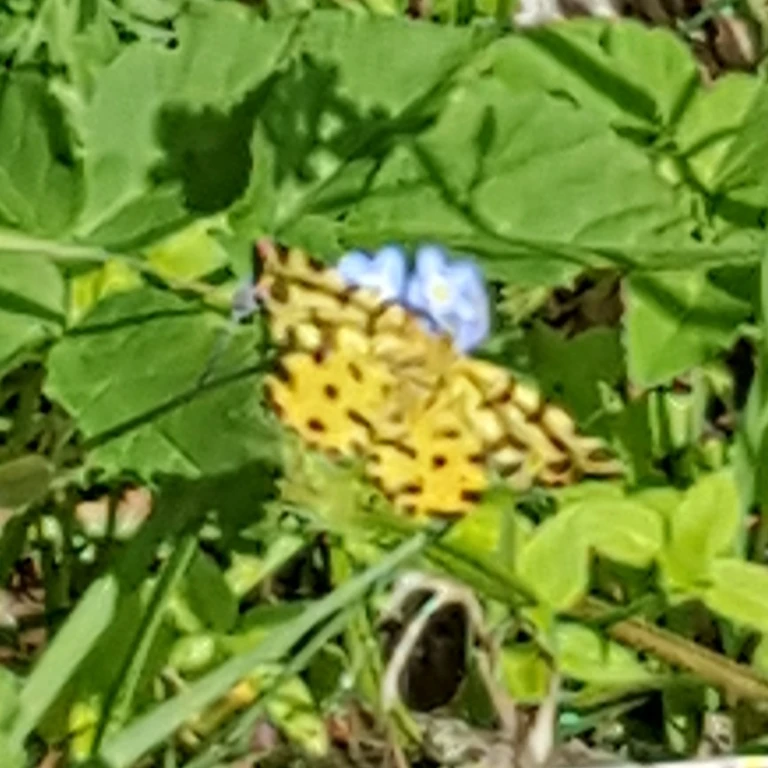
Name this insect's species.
Pseudopanthera macularia
